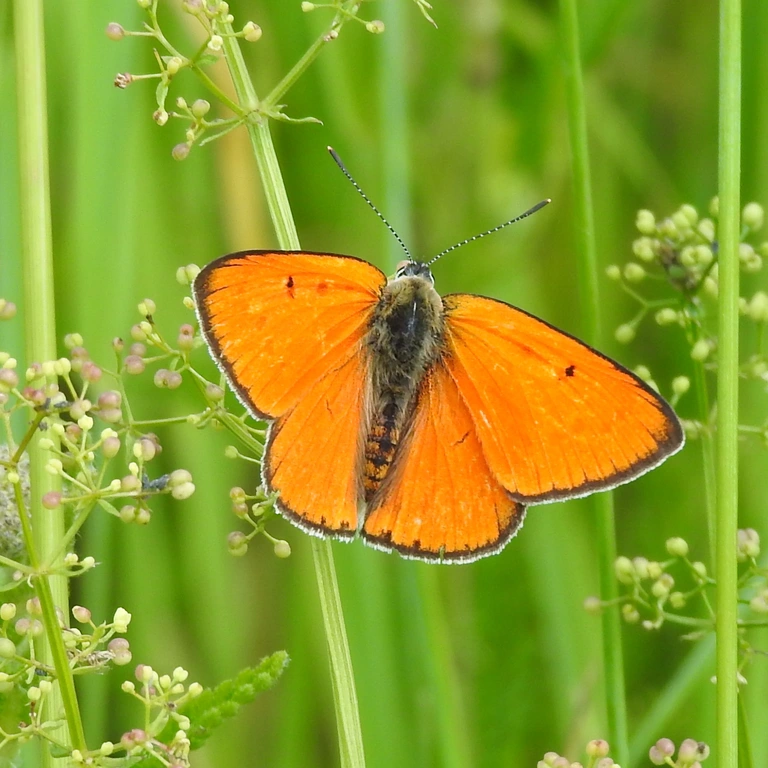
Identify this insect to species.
Lycaena dispar
